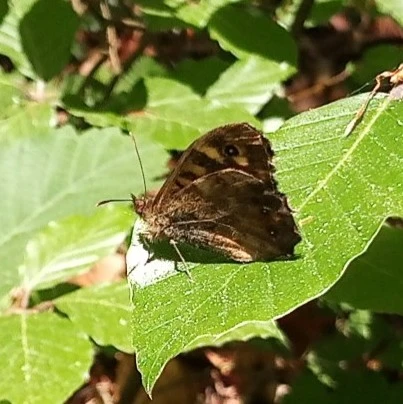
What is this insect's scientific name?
Pararge aegeria
